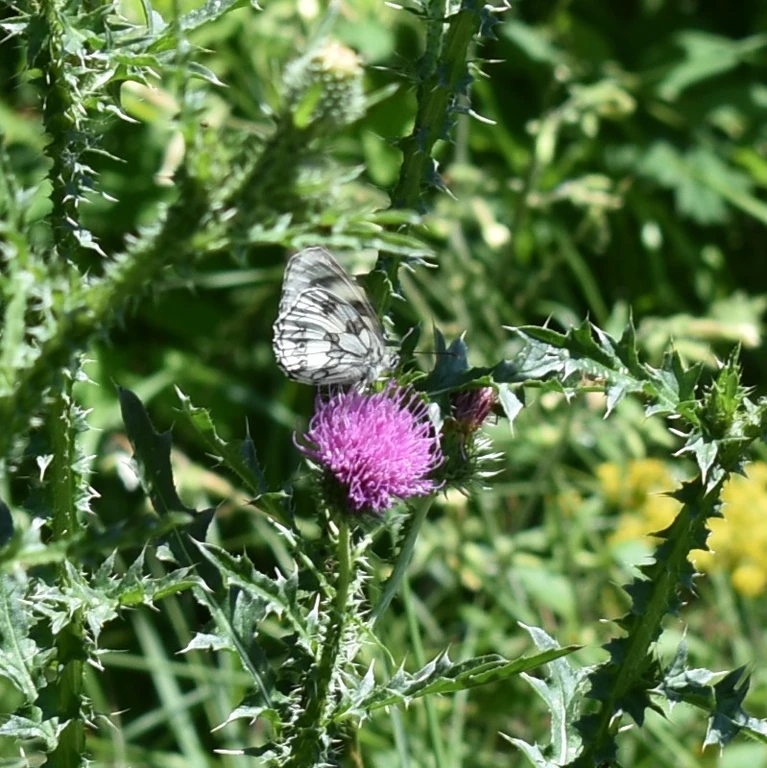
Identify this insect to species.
Melanargia galathea
